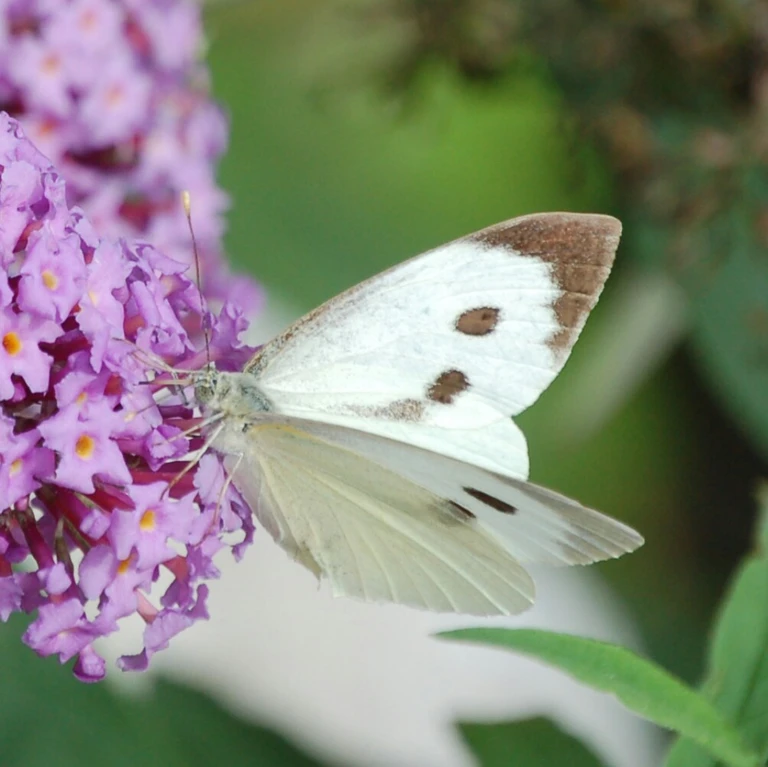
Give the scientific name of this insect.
Pieris brassicae
